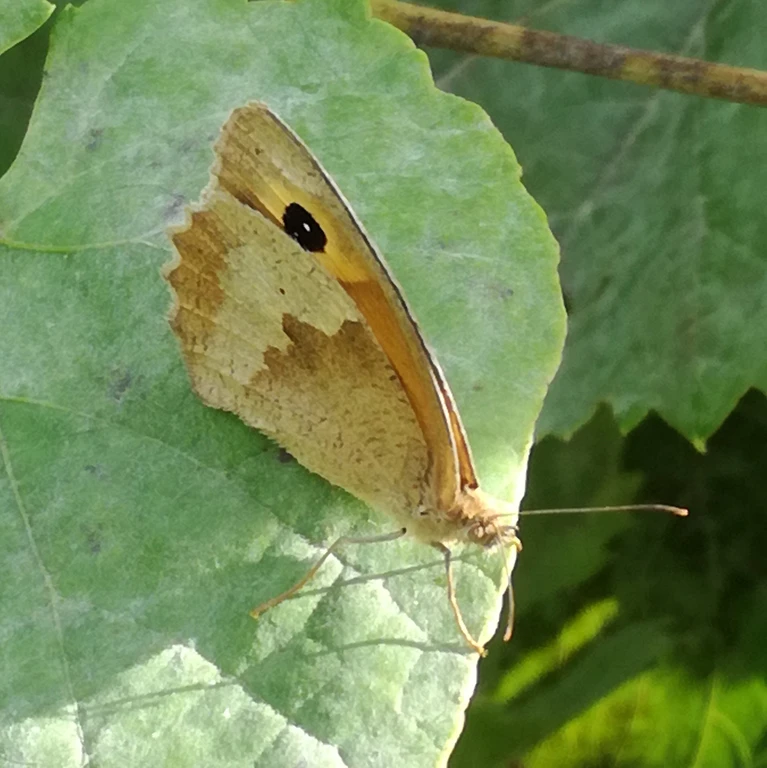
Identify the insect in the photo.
Maniola jurtina
